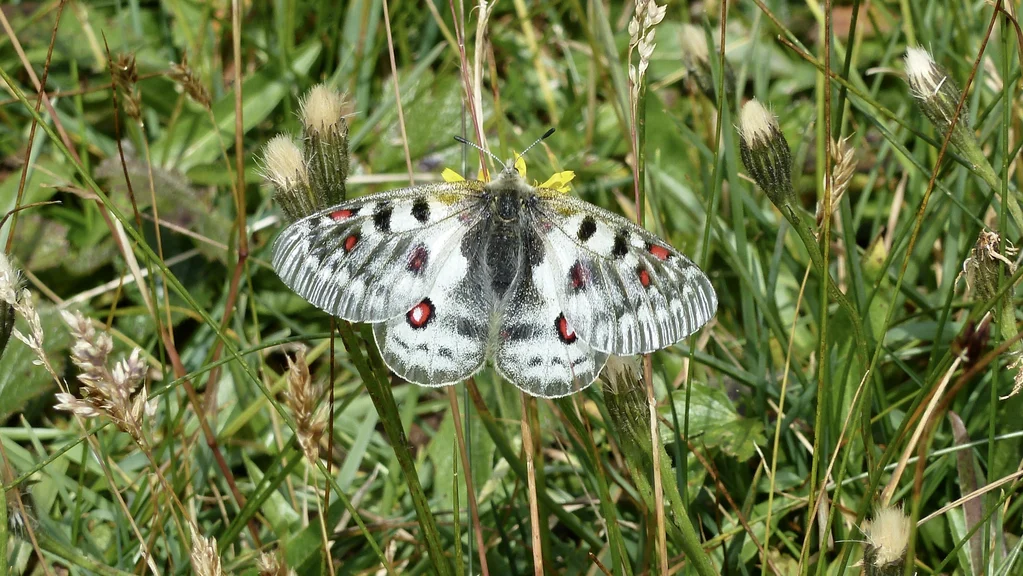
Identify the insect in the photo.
Parnassius phoebus
